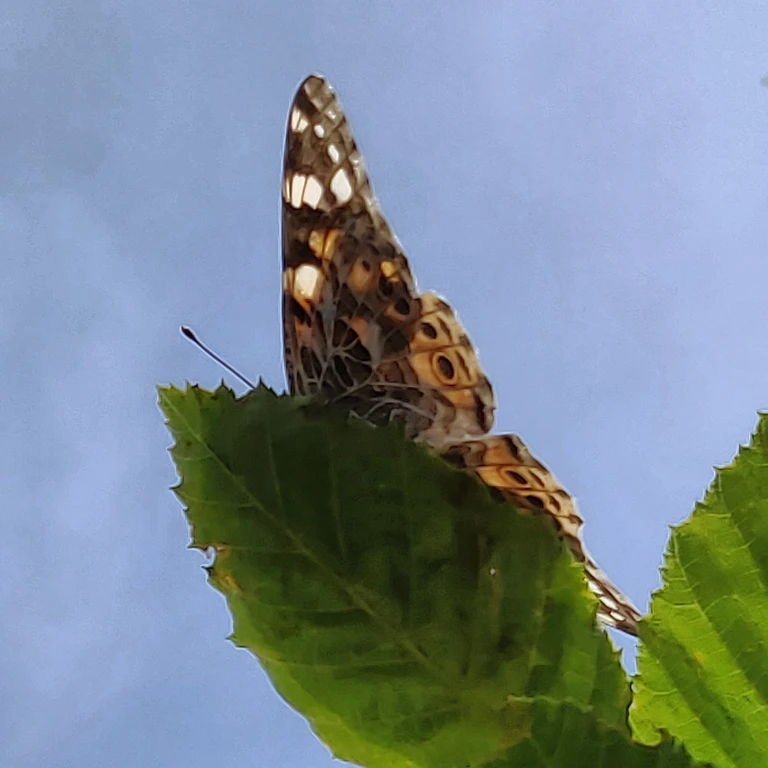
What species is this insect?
Vanessa cardui
